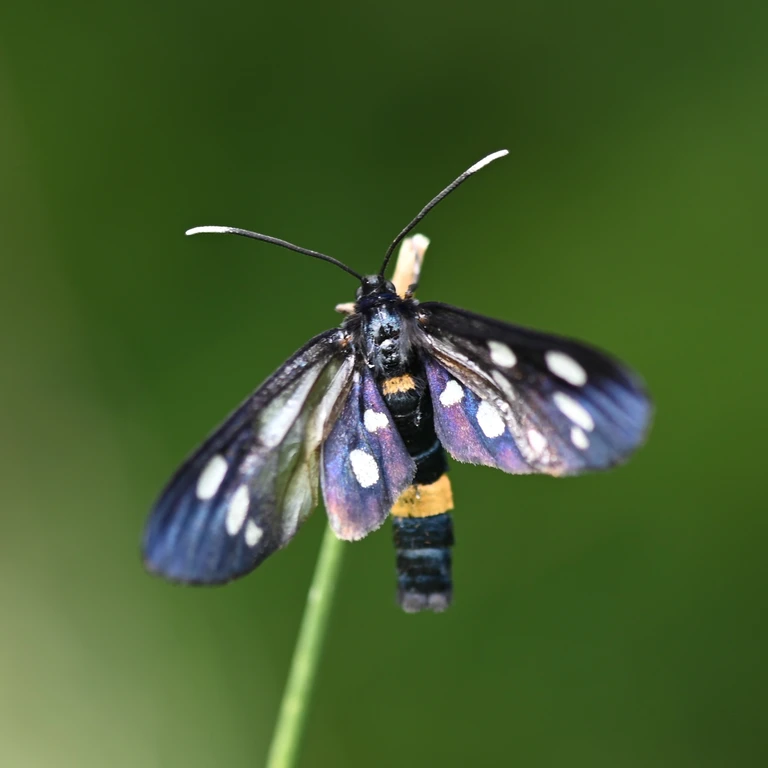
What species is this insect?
Amata phegea
